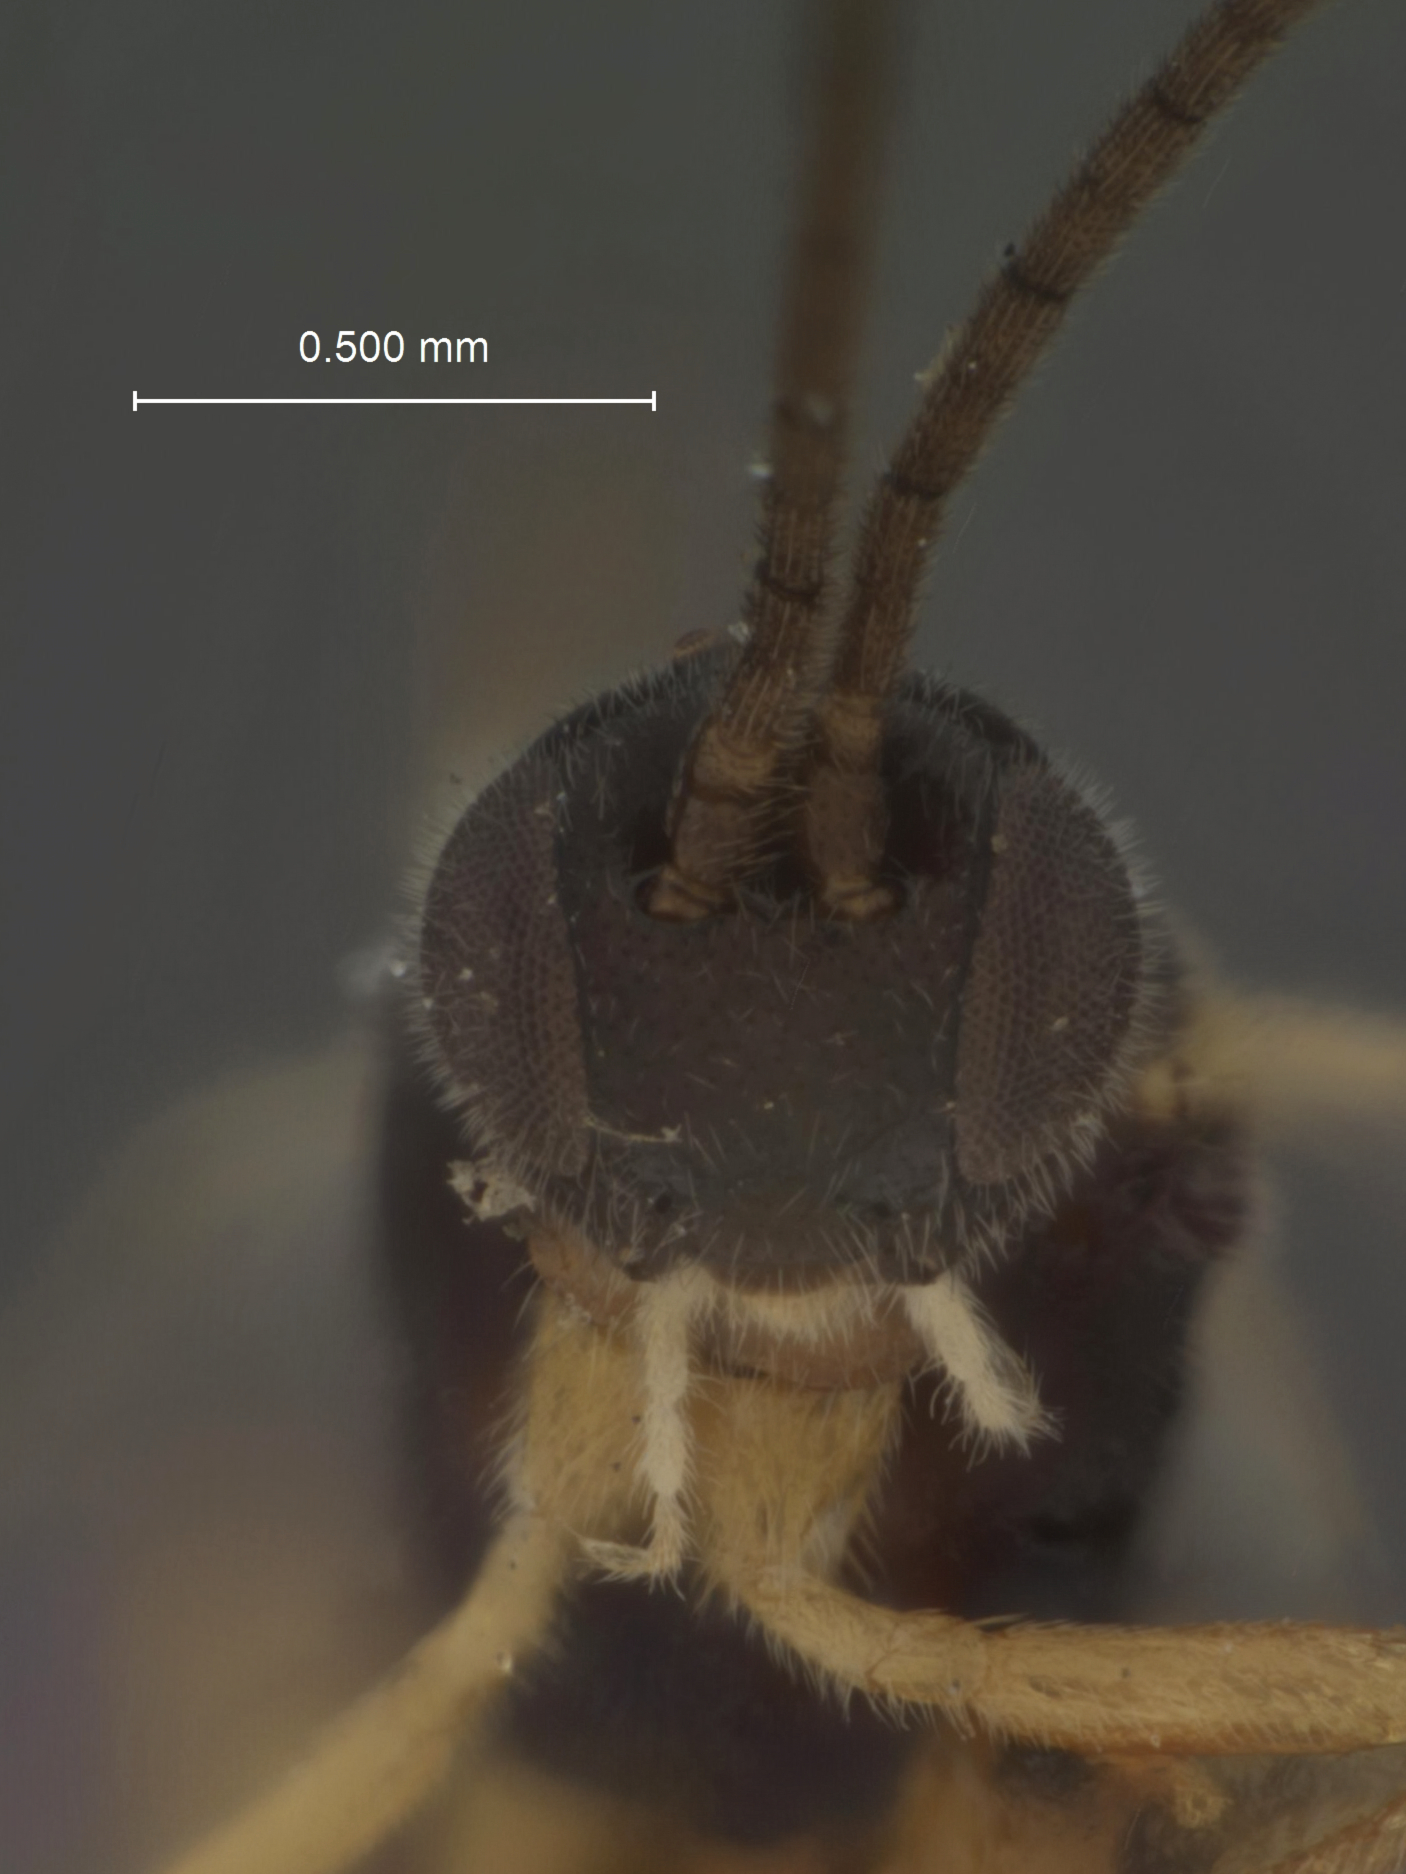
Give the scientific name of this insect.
Apanteles belippae
